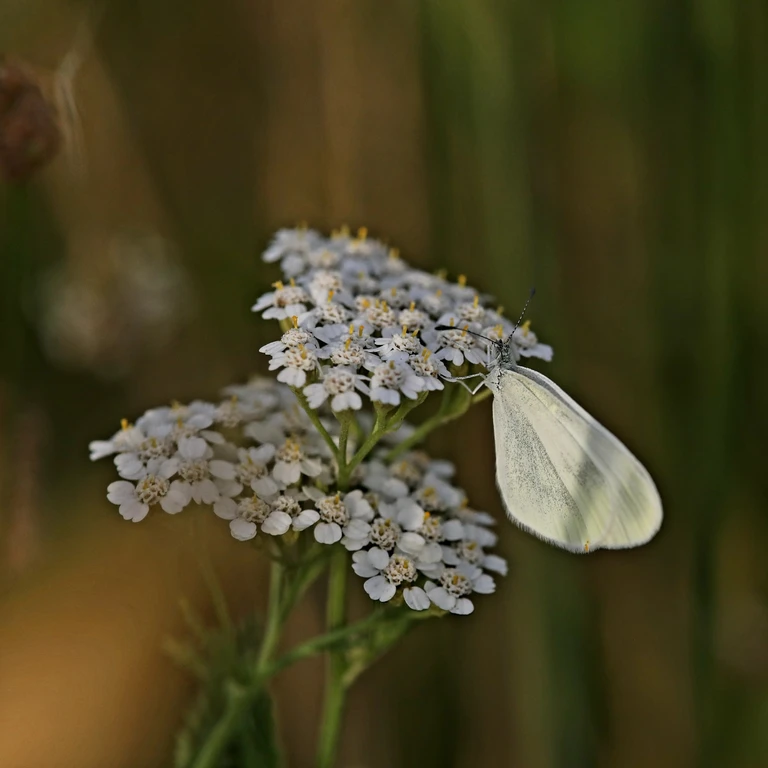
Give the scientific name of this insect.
Leptidea sinapis/juvernica
